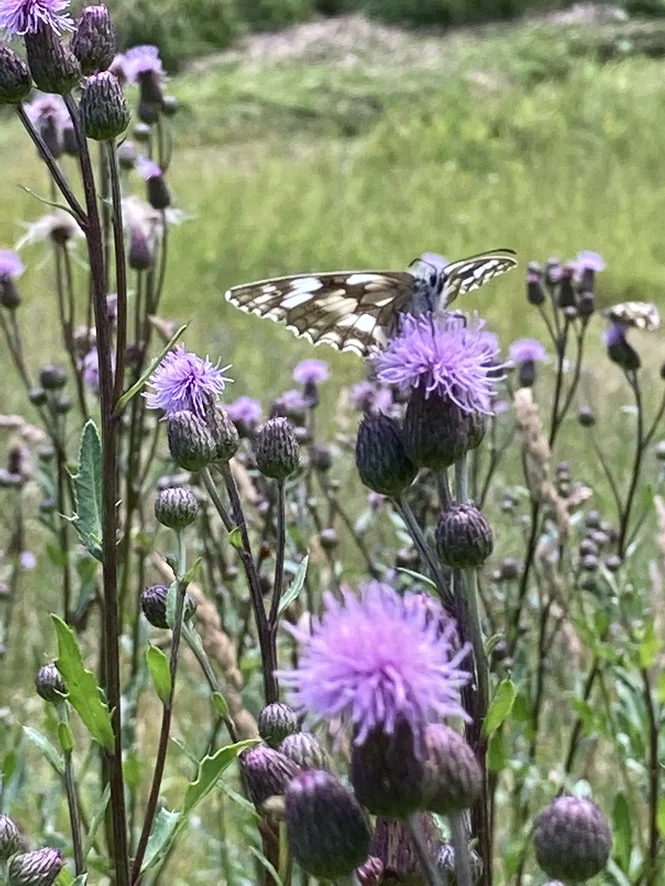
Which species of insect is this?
Melanargia galathea
